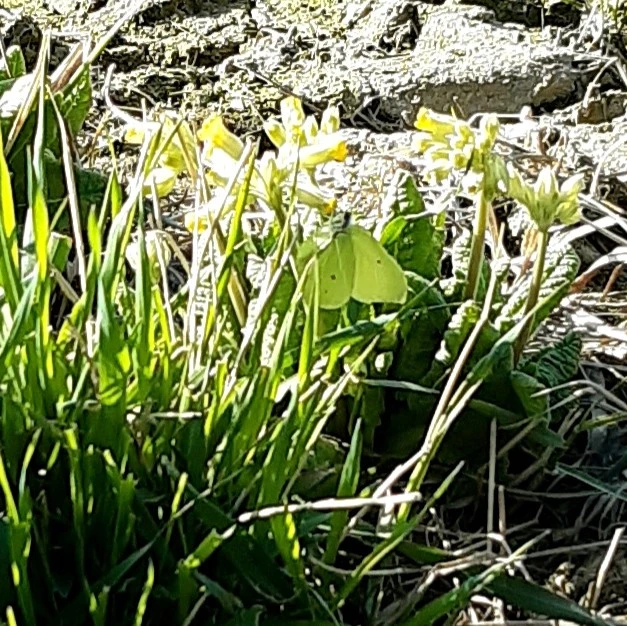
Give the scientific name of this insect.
Gonepteryx rhamni
